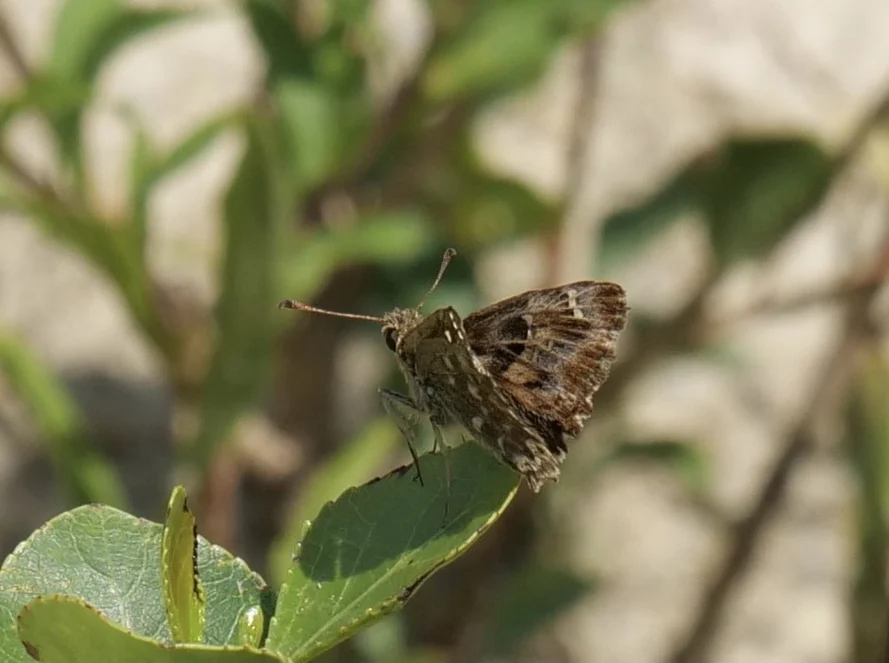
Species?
Carcharodus alceae
